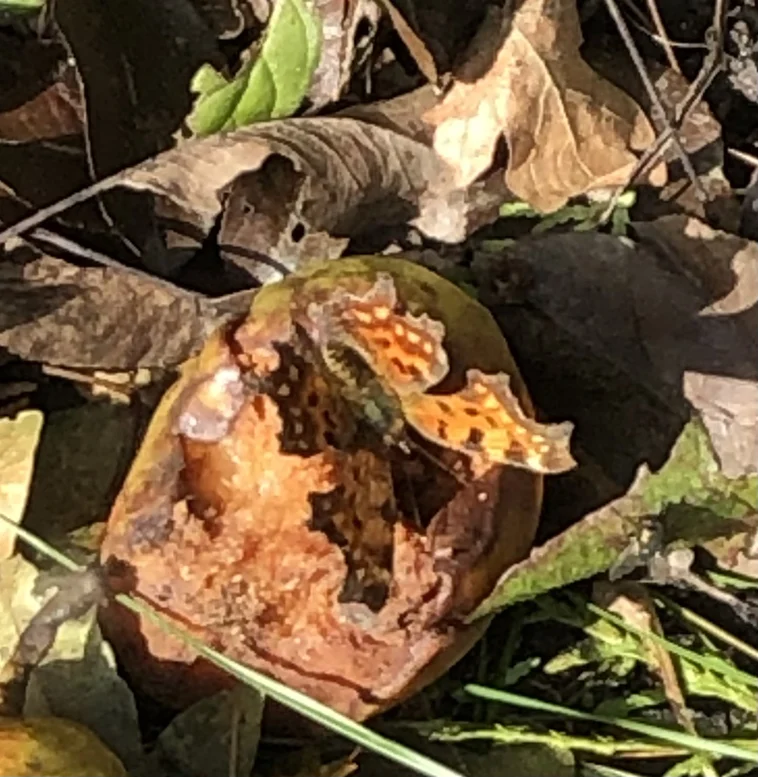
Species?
Polygonia c-album
